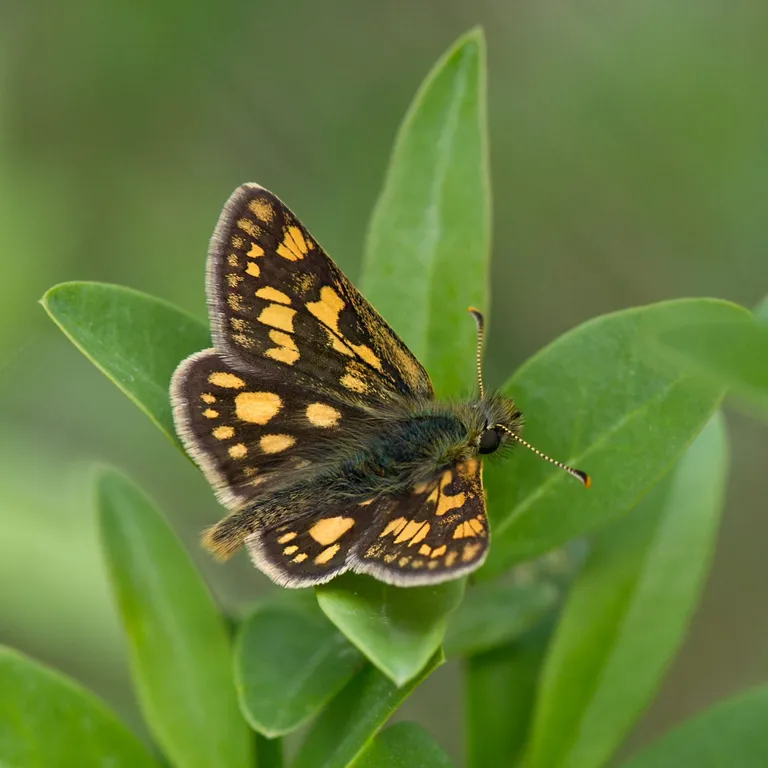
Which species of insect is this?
Carterocephalus palaemon
